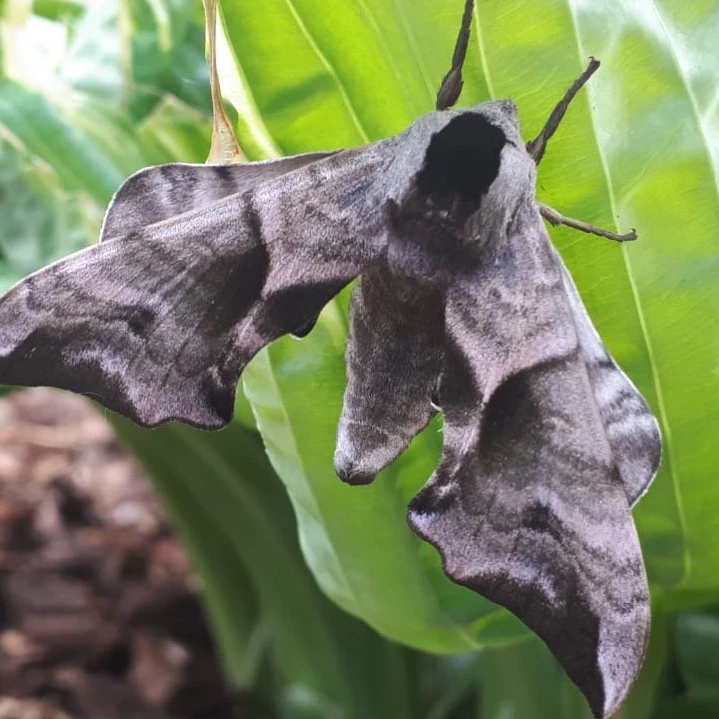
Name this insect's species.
Smerinthus ocellata
